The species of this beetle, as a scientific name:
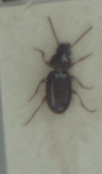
Bembidion obtusum
